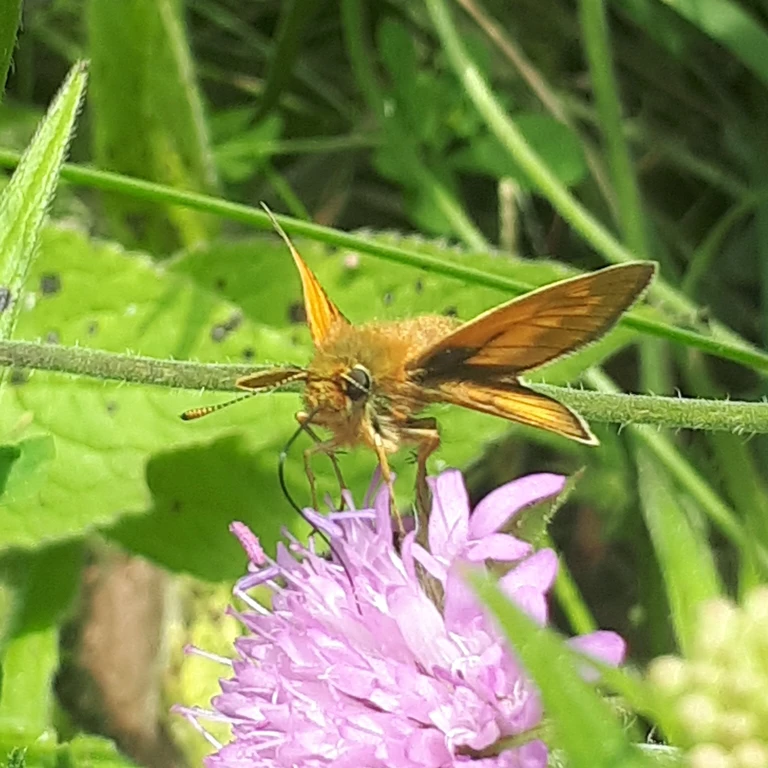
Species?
Ochlodes sylvanus (also Ochlodes venata)
